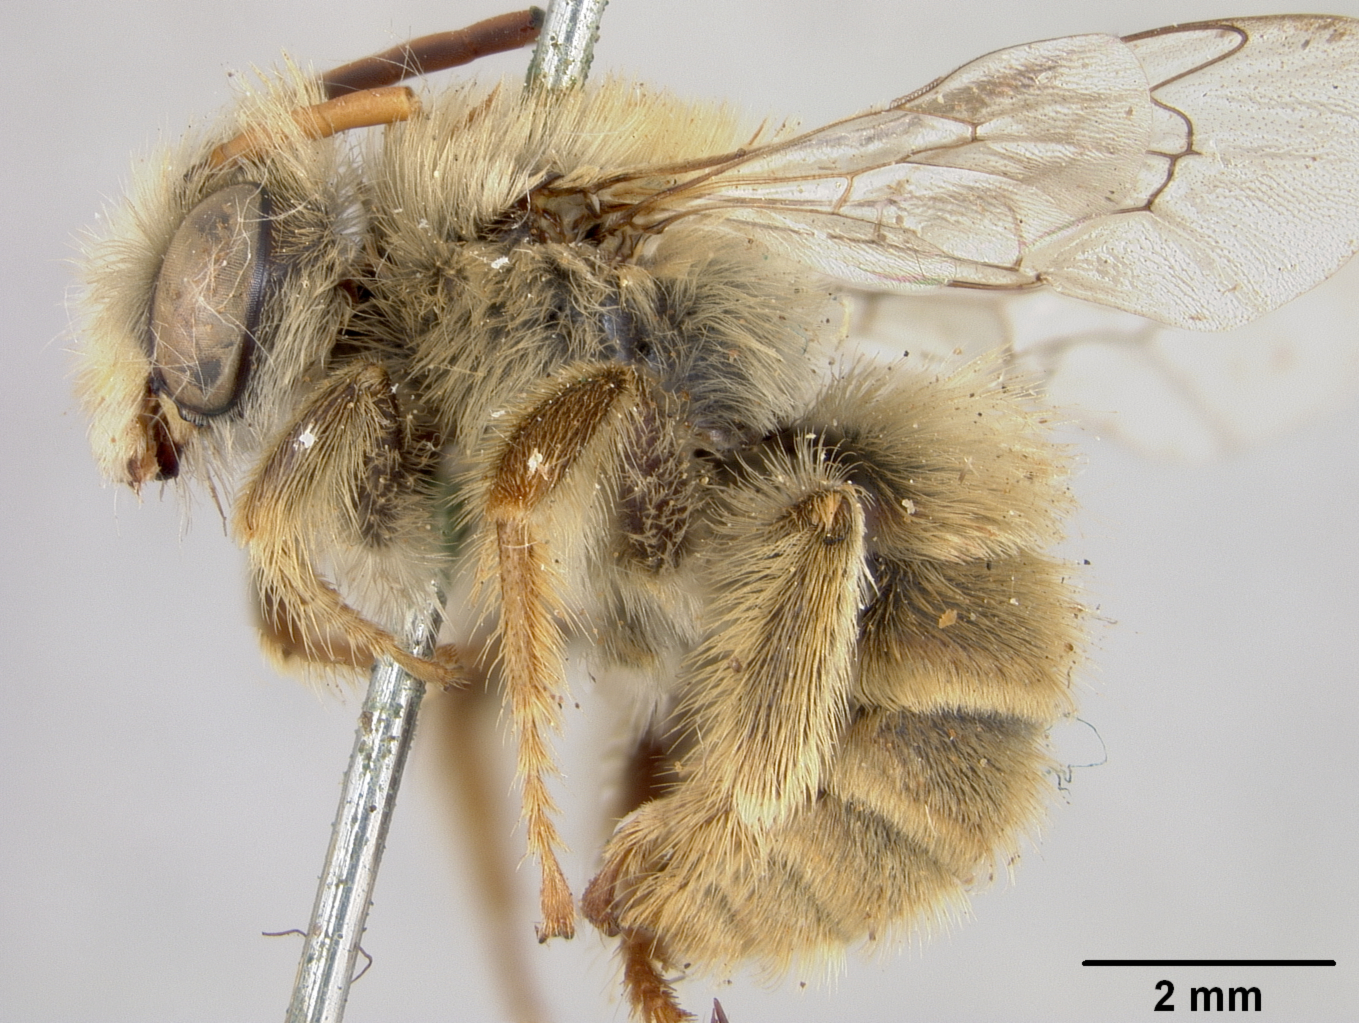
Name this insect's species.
Xenoglossodes lusor
